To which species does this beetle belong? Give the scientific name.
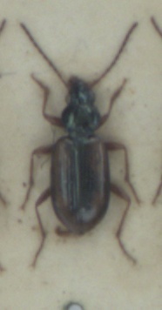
Bembidion maritimum
